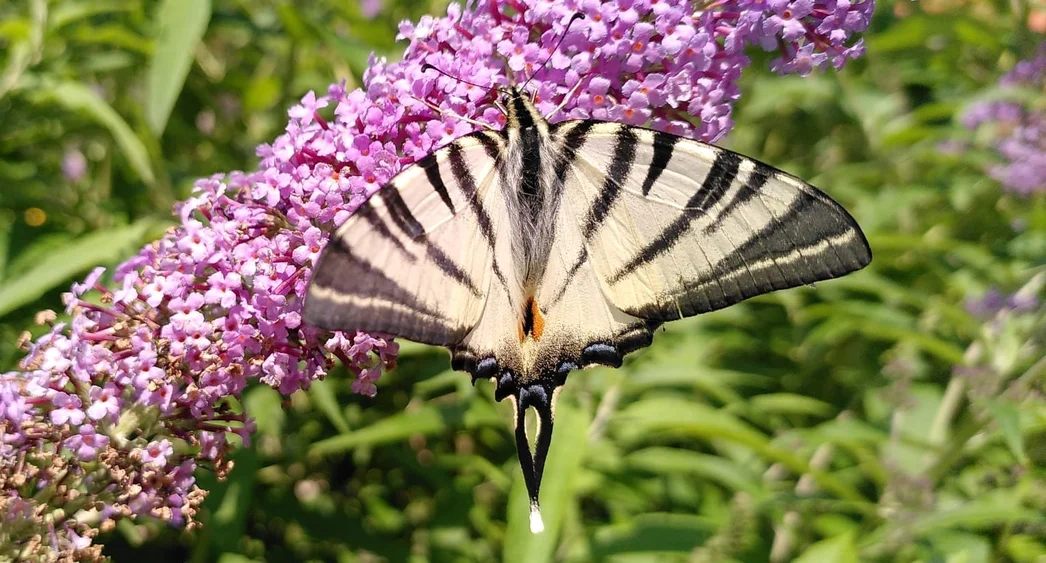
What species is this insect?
Iphiclides podalirius
